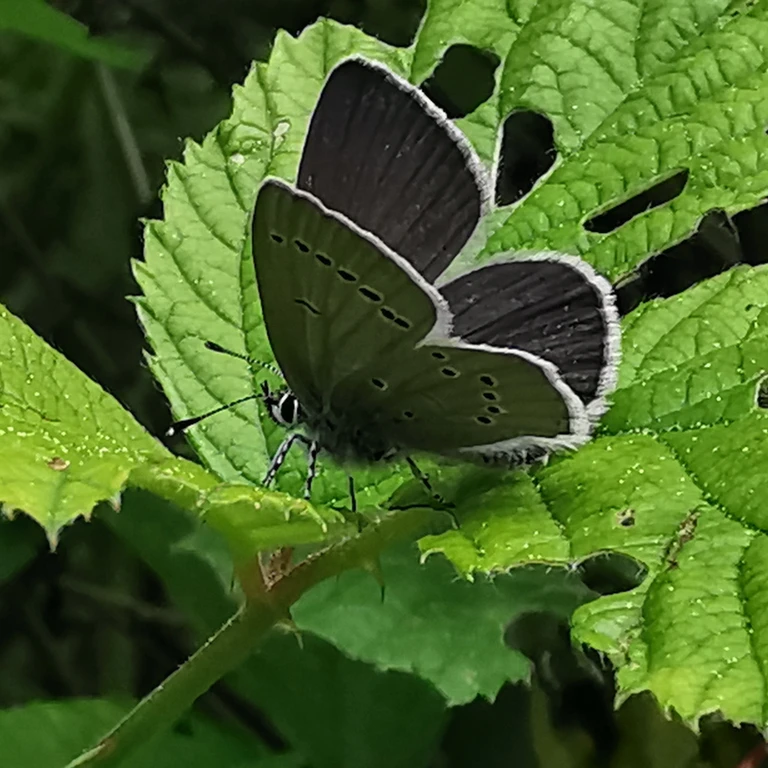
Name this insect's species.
Cupido minimus
